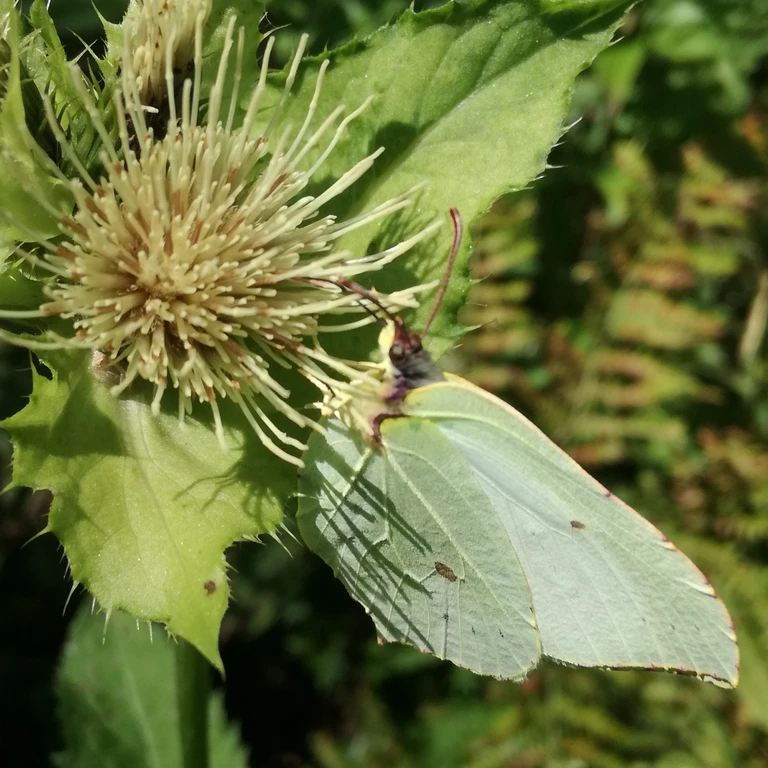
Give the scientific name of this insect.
Gonepteryx rhamni
